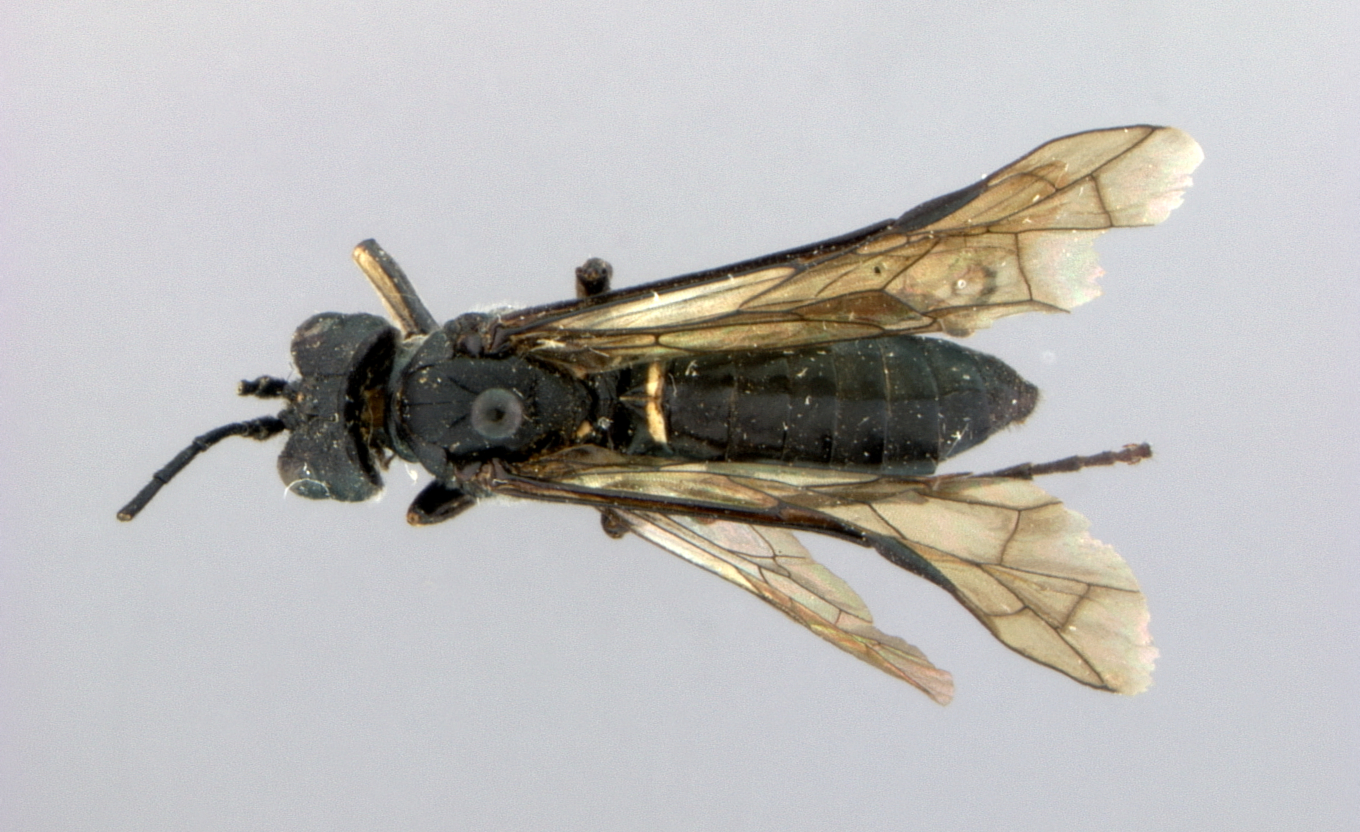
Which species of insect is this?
Tenthredo zaraxana
